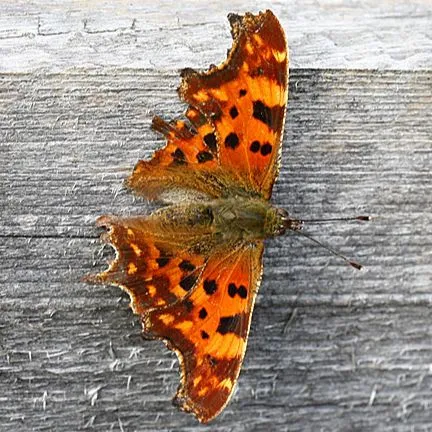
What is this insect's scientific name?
Polygonia c-album
